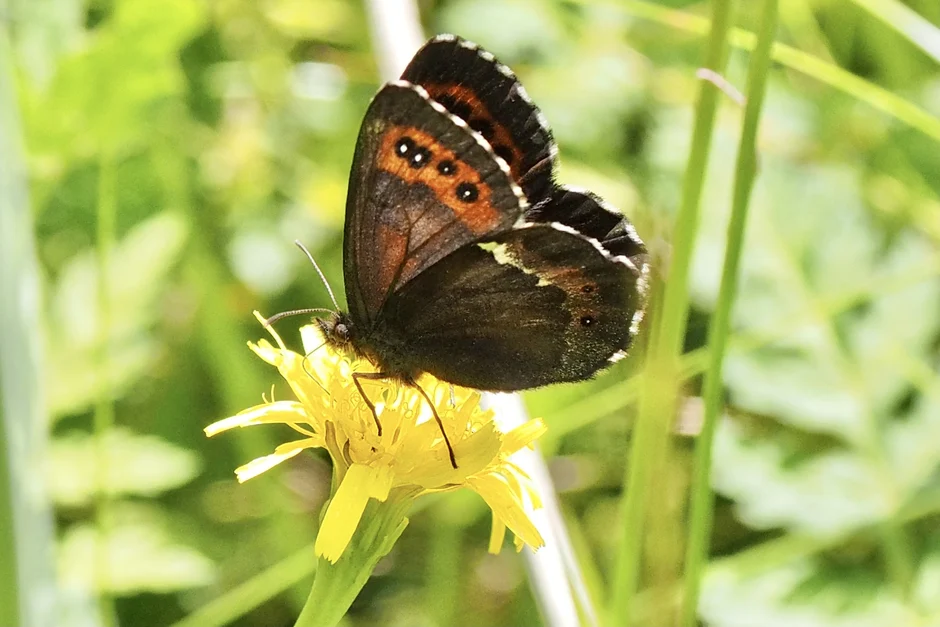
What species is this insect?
Erebia ligea
